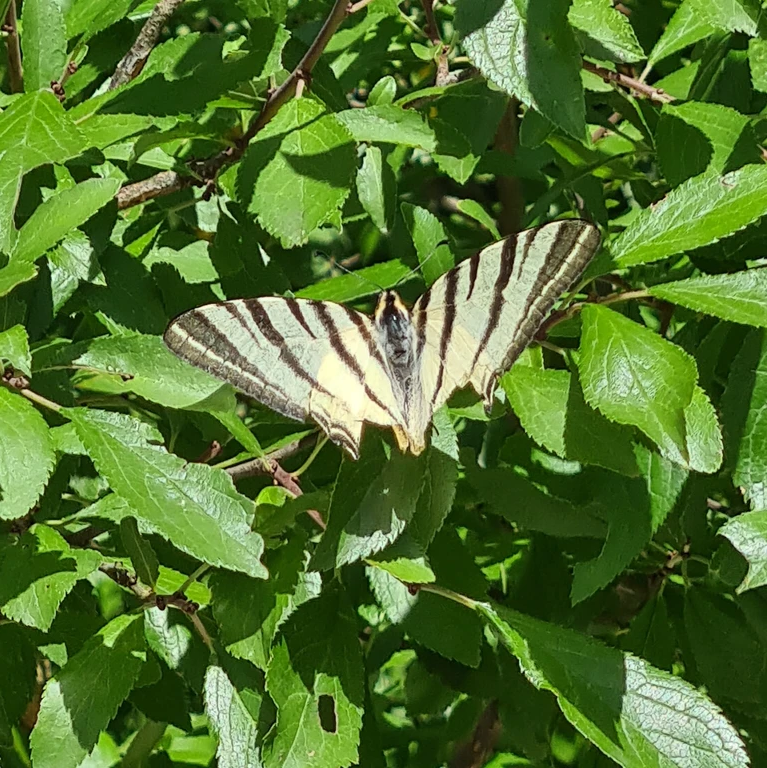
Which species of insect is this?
Iphiclides podalirius
